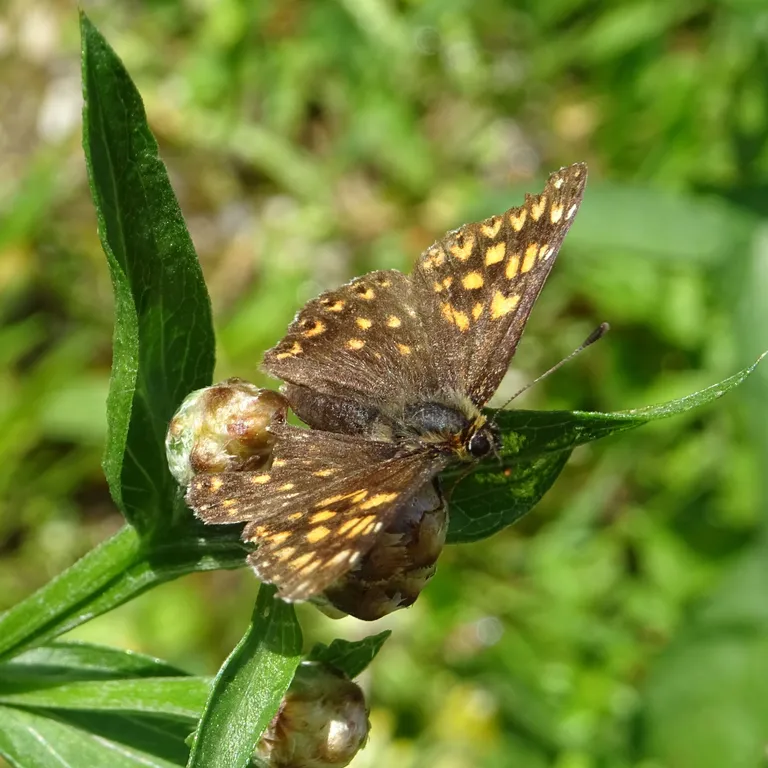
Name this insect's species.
Hamearis lucina
